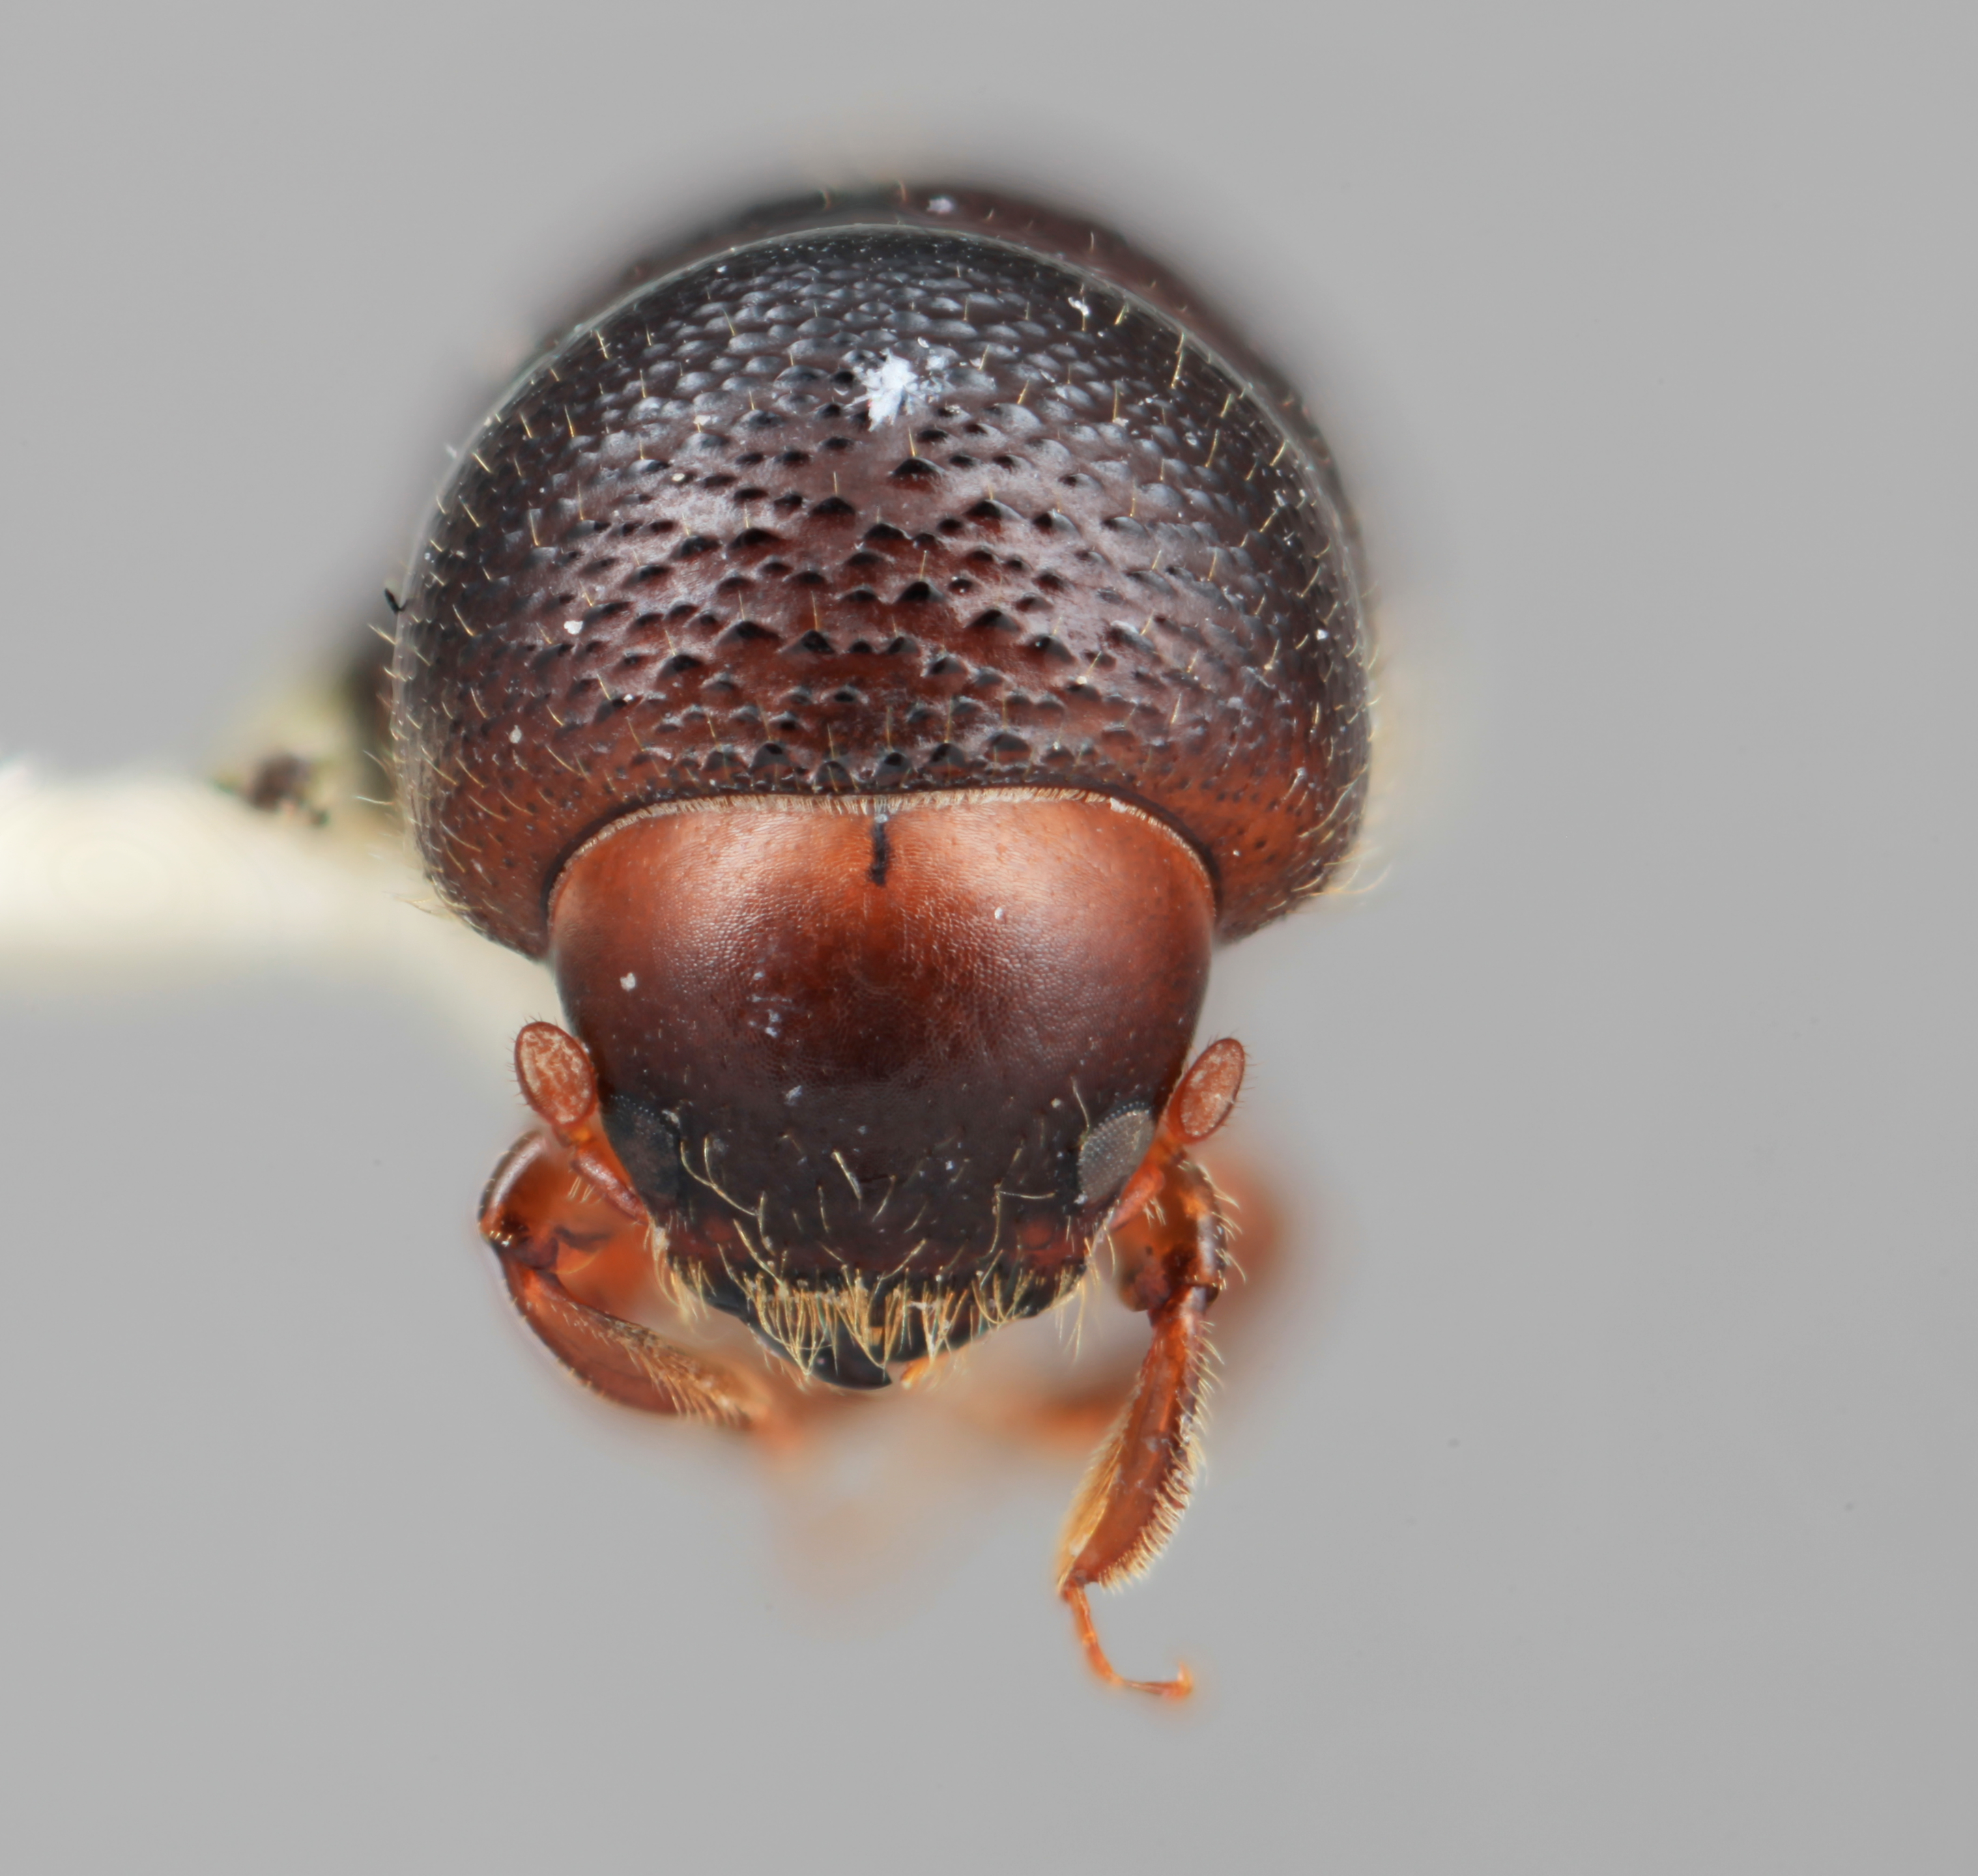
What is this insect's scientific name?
Xyleborus ebenus
